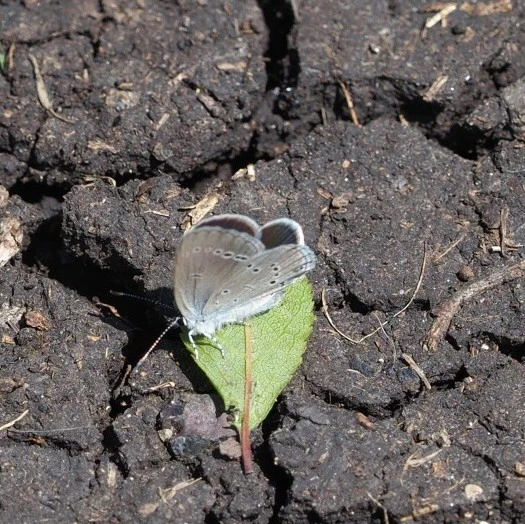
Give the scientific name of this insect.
Cupido minimus
